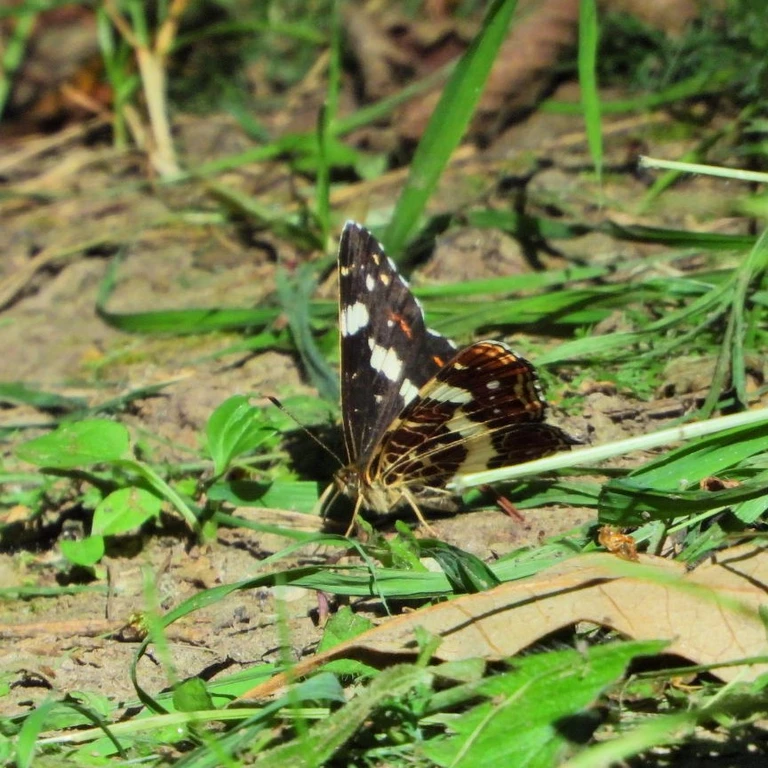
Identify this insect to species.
Araschnia levana
